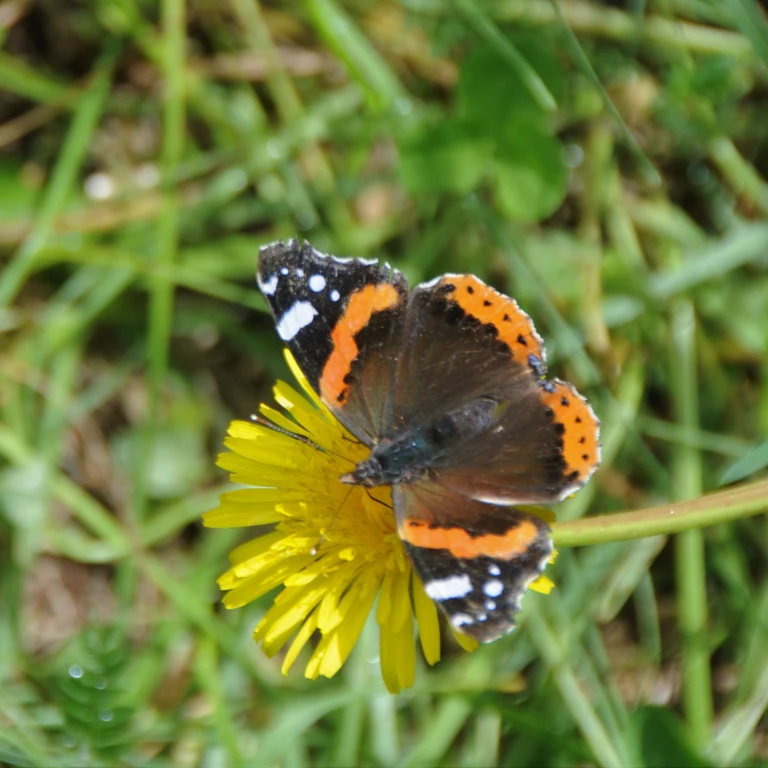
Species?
Vanessa atalanta
